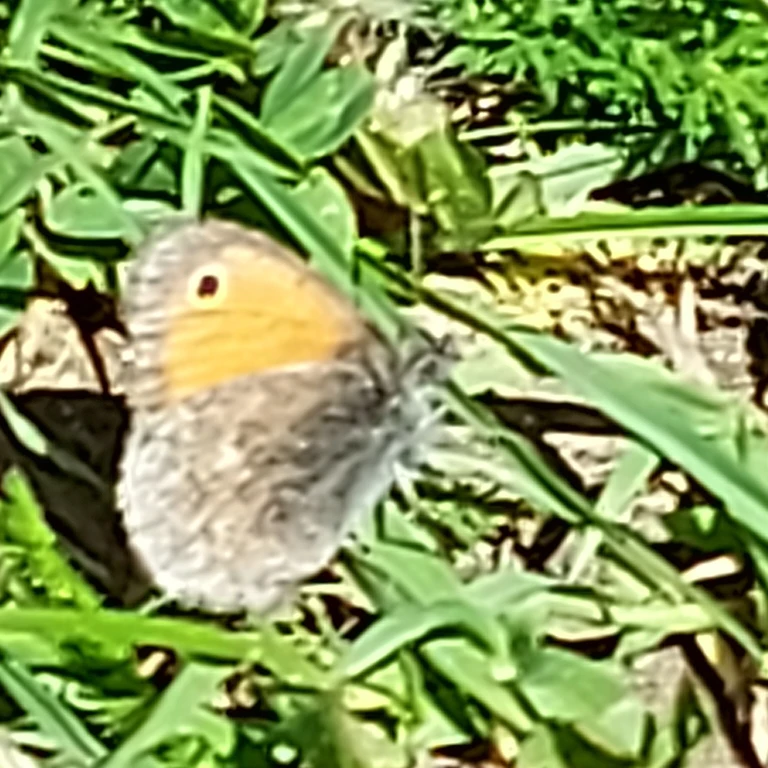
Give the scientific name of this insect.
Coenonympha pamphilus
